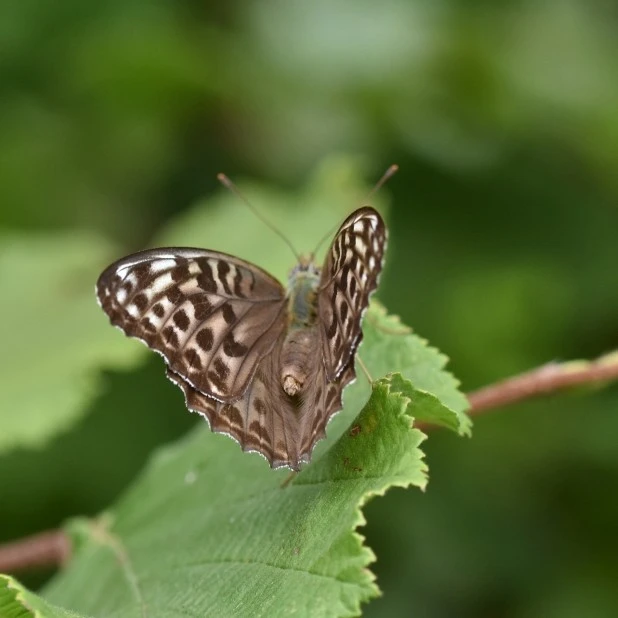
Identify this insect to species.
Argynnis paphia
